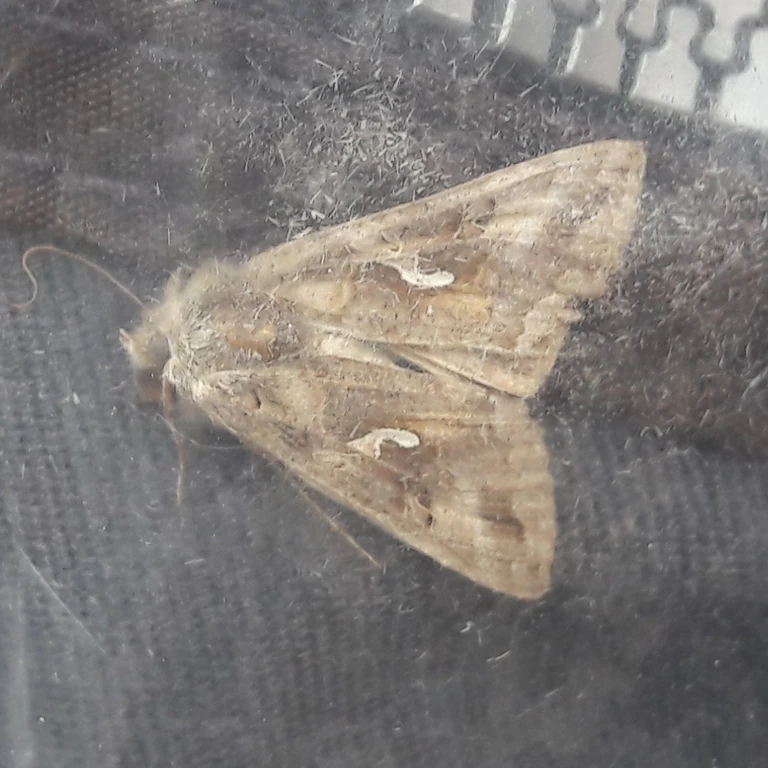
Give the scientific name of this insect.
Autographa gamma
